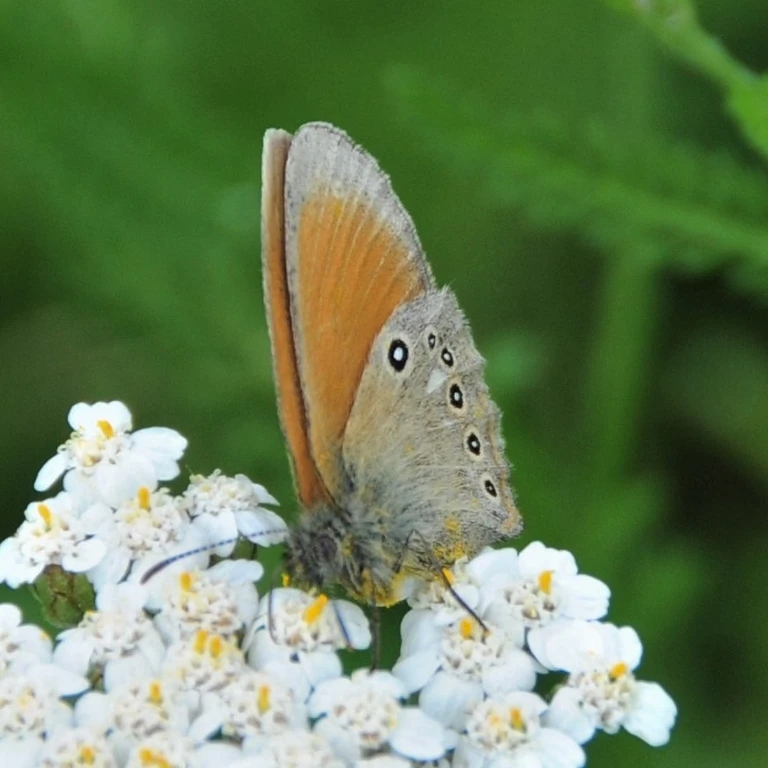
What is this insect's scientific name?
Coenonympha glycerion (also Coenonympha iphis)
